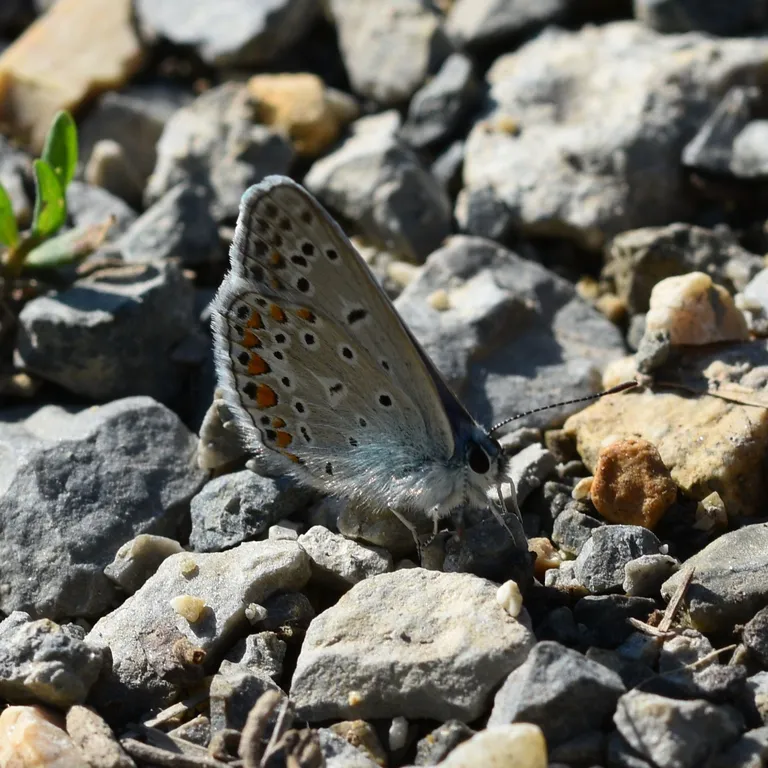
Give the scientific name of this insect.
Polyommatus icarus
